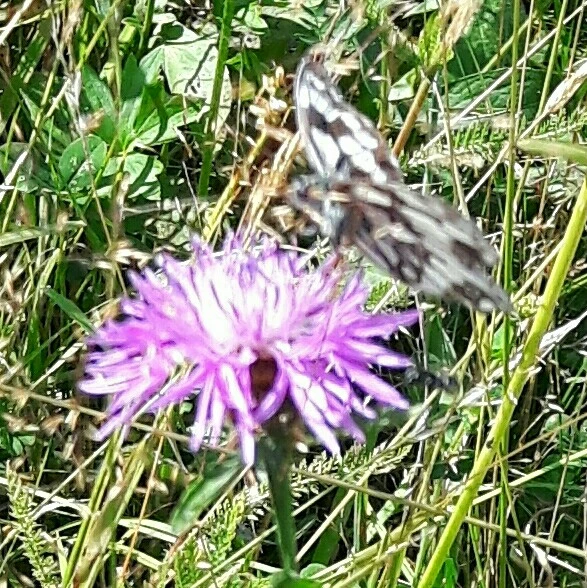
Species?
Melanargia galathea
